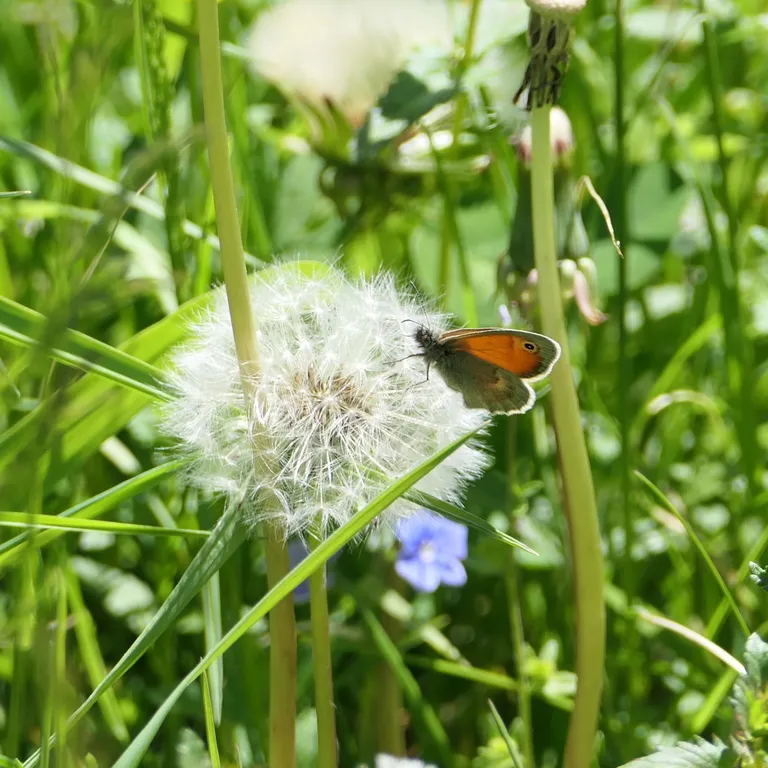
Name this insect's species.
Coenonympha pamphilus
